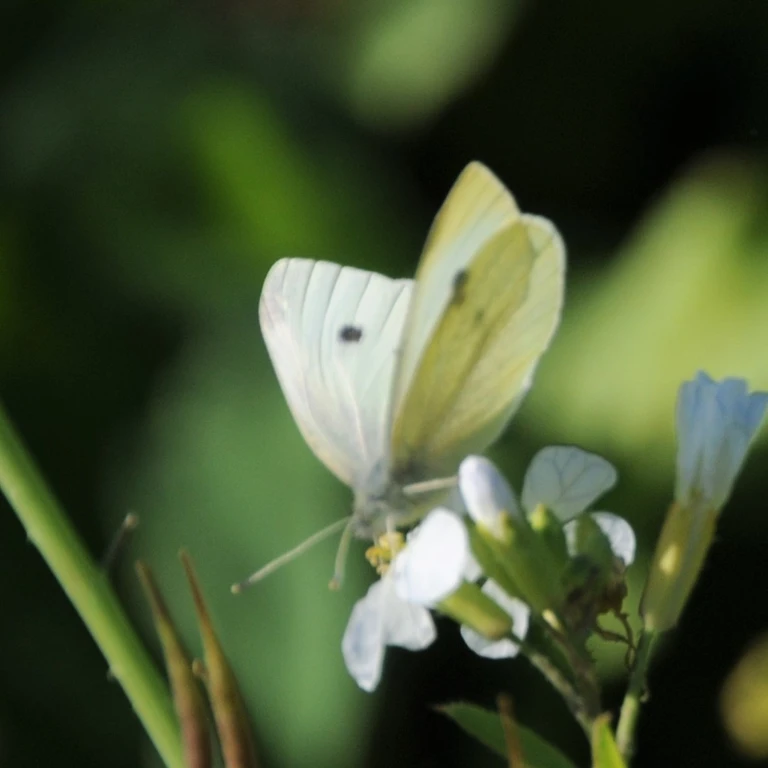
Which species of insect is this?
Pieris rapae
